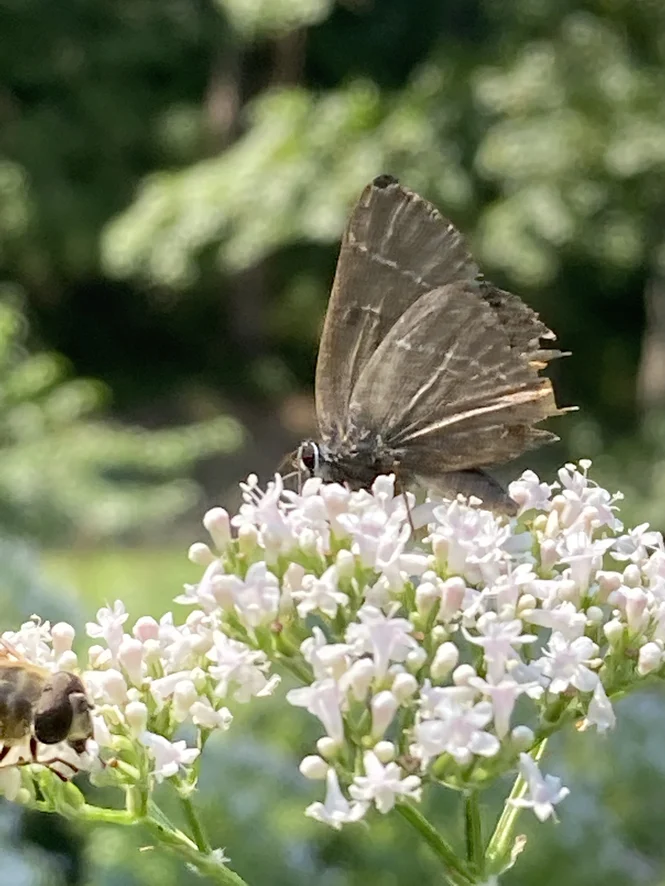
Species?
Satyrium w-album
